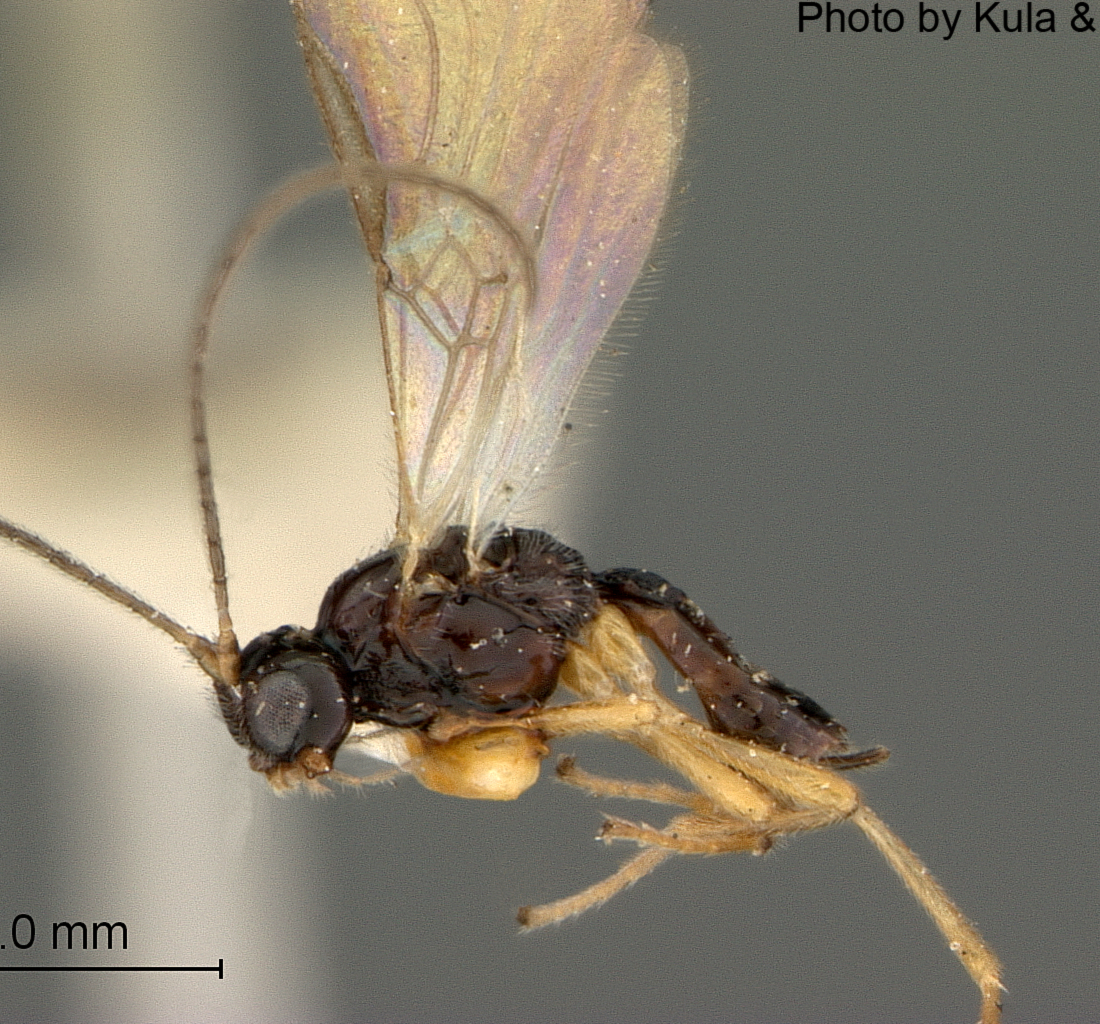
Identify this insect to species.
Dacnusa scaptomyzae
